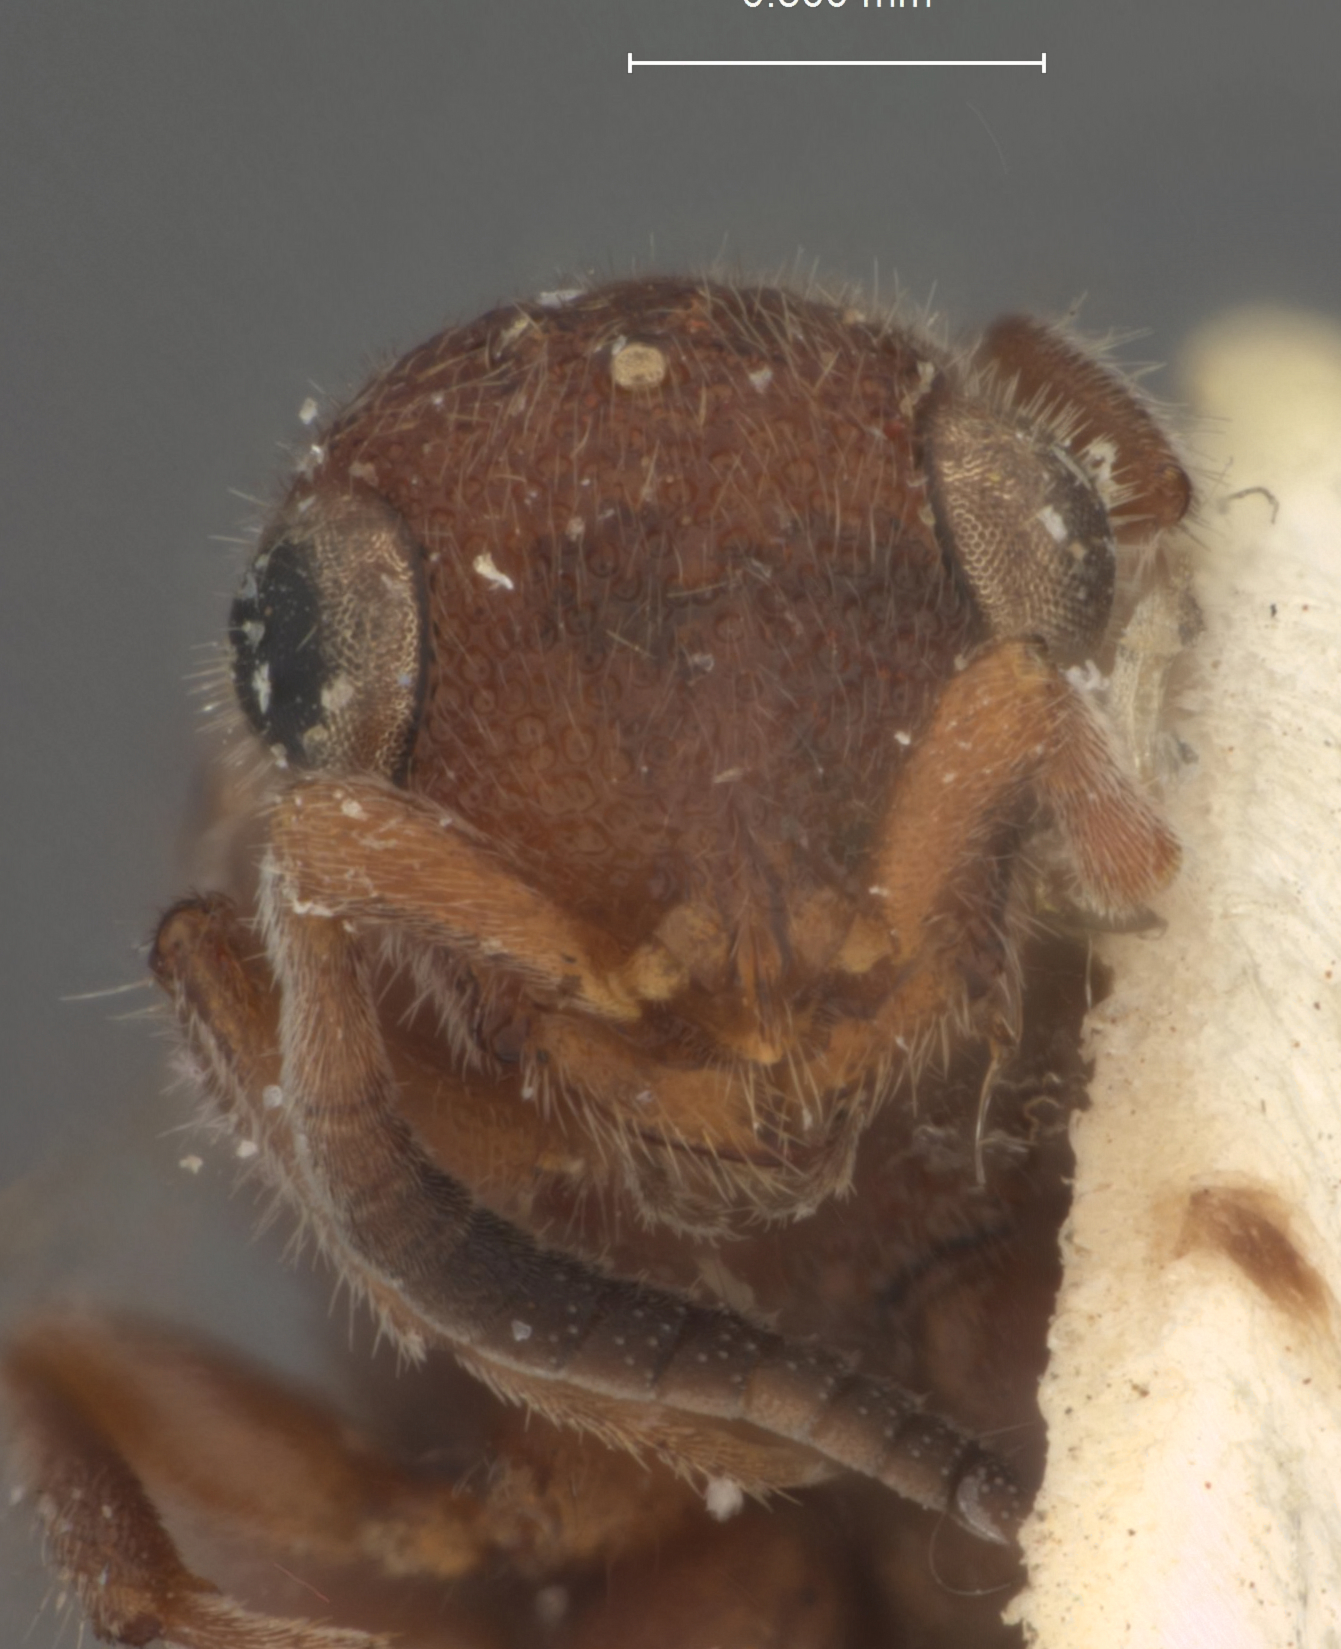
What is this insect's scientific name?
Sulcomesitius bicolor
